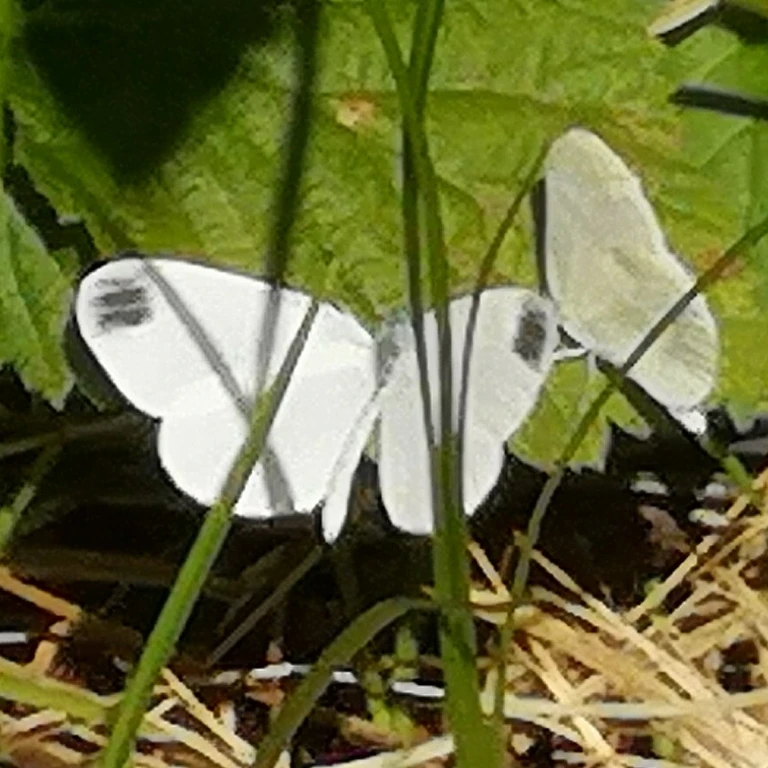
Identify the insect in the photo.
Leptidea sinapis/juvernica
